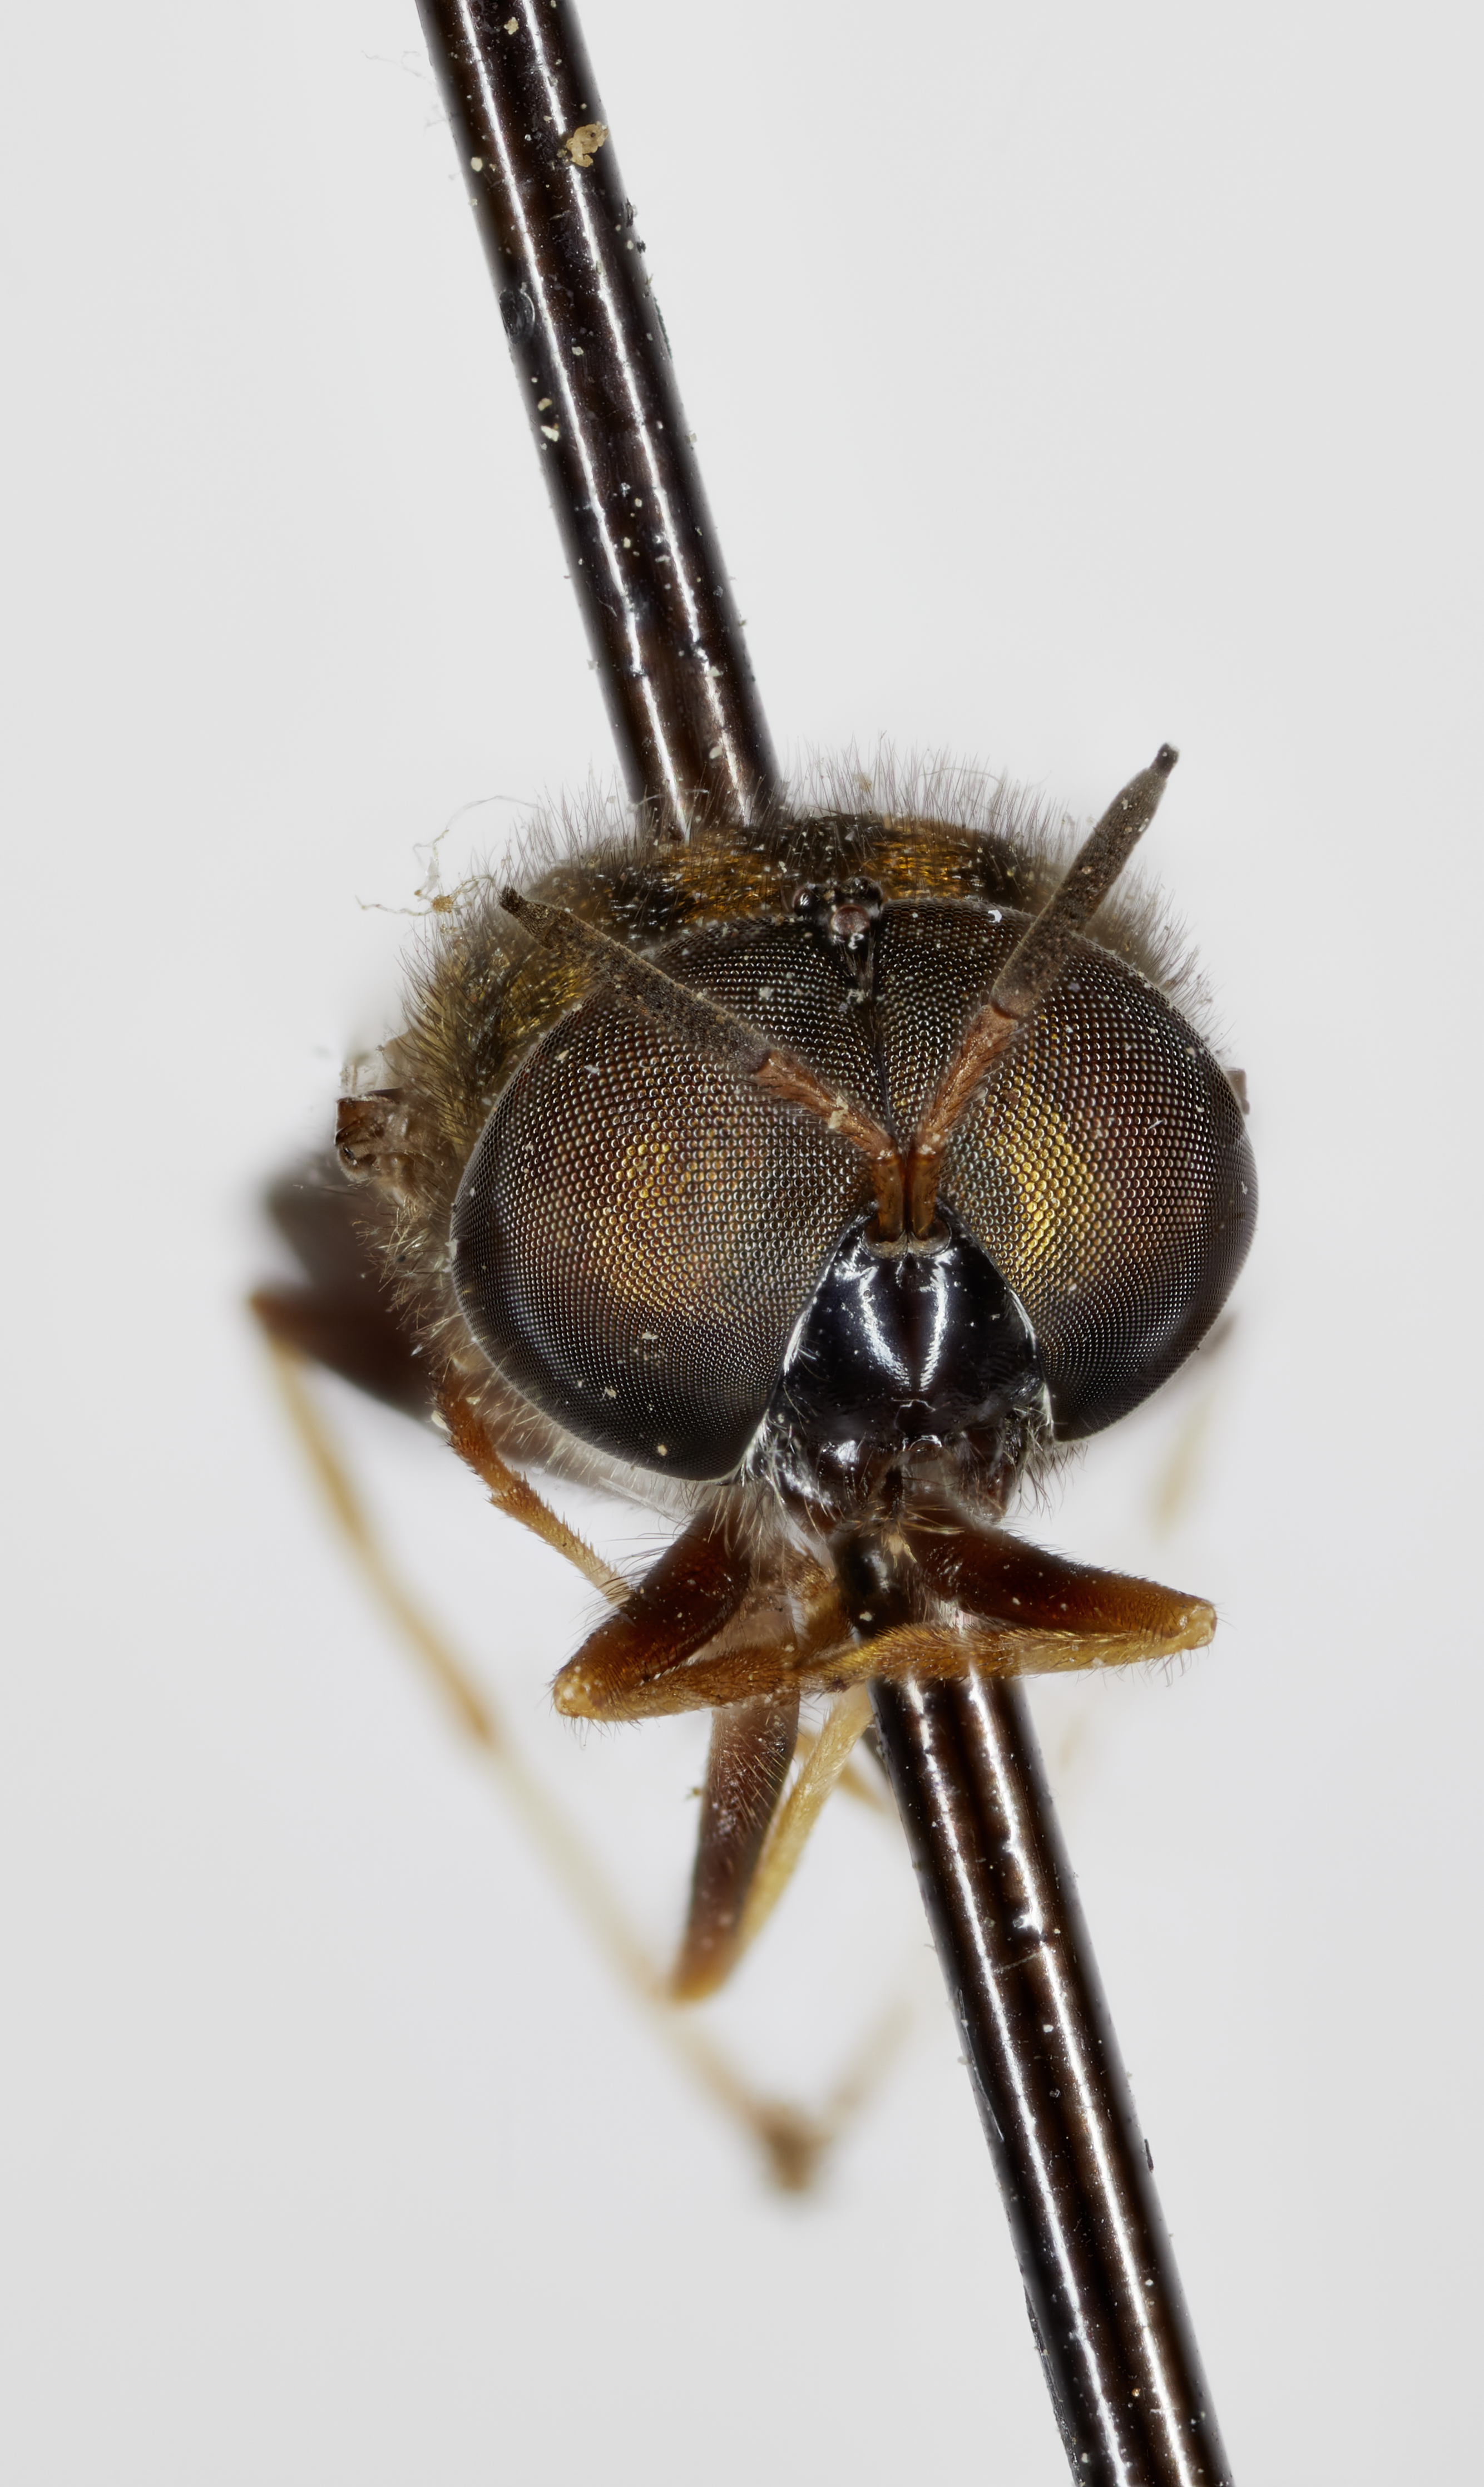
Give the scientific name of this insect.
Eulalia chrysaner
